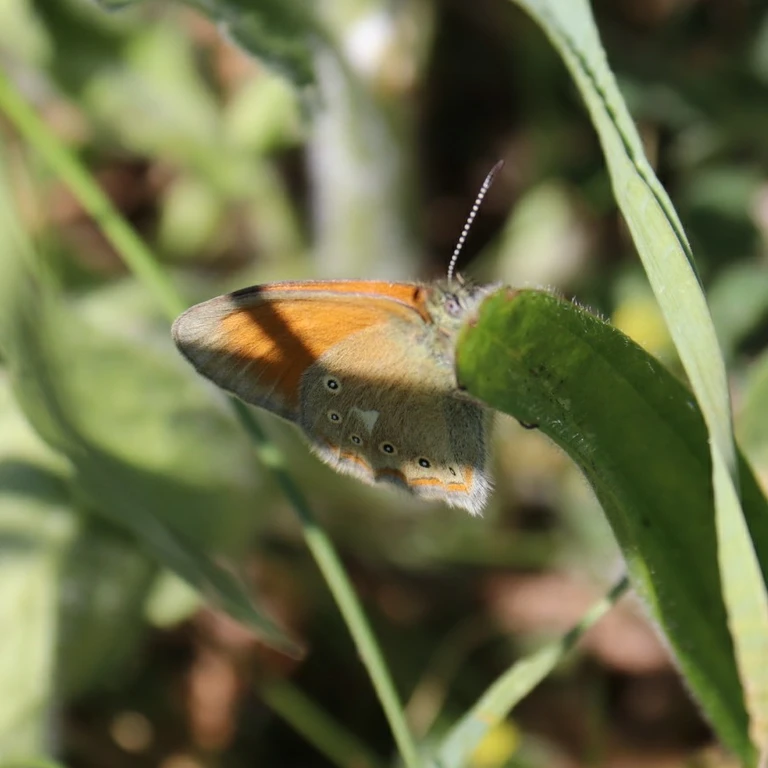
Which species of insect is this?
Coenonympha glycerion (also Coenonympha iphis)
